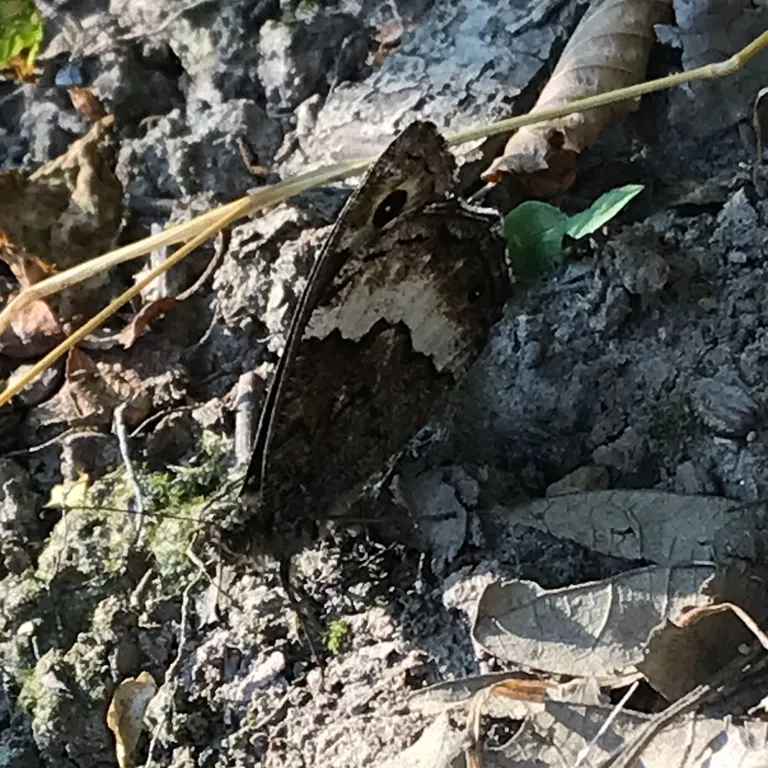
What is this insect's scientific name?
Hipparchia fagi
